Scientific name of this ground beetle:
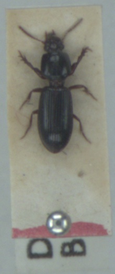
Clivina fossor
